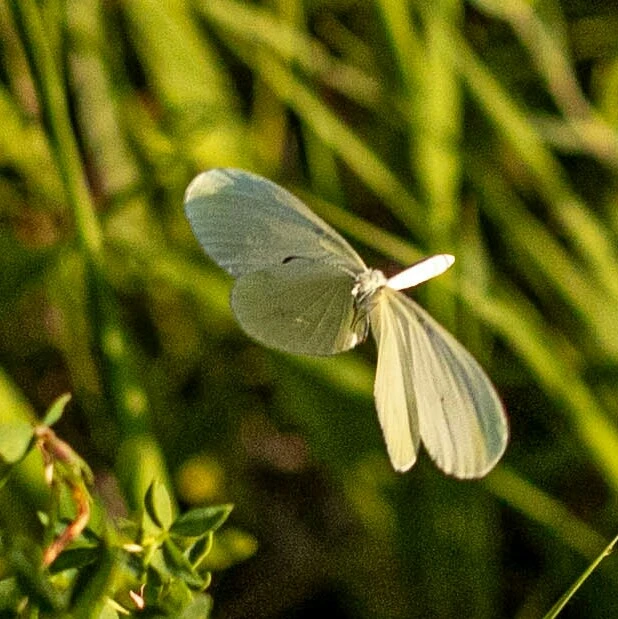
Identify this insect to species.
Leptidea sinapis/juvernica
